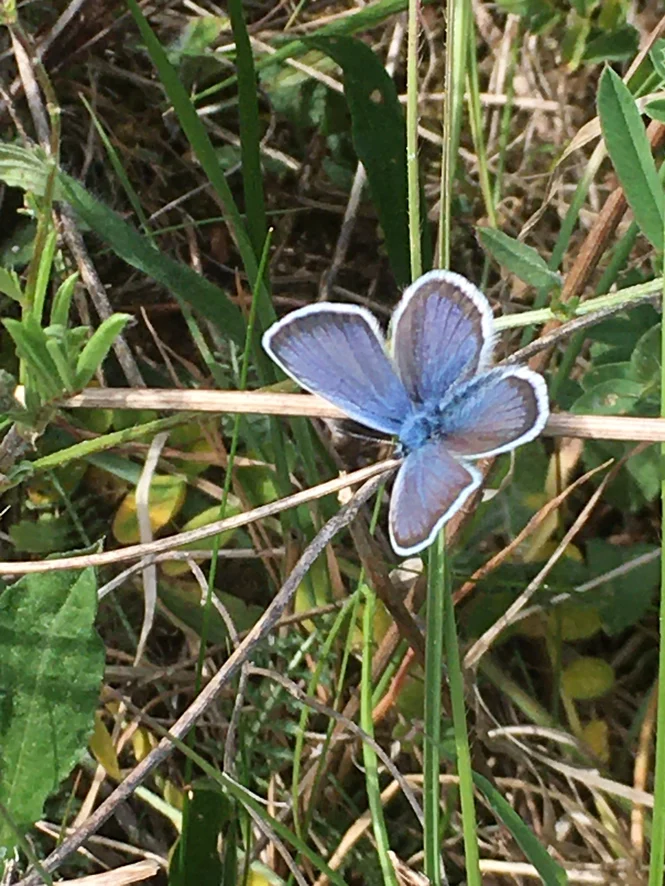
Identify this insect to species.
Plebejus argus
